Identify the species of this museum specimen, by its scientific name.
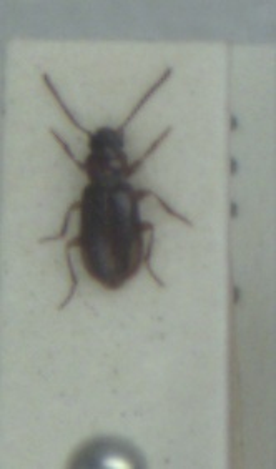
Acupalpus exiguus
